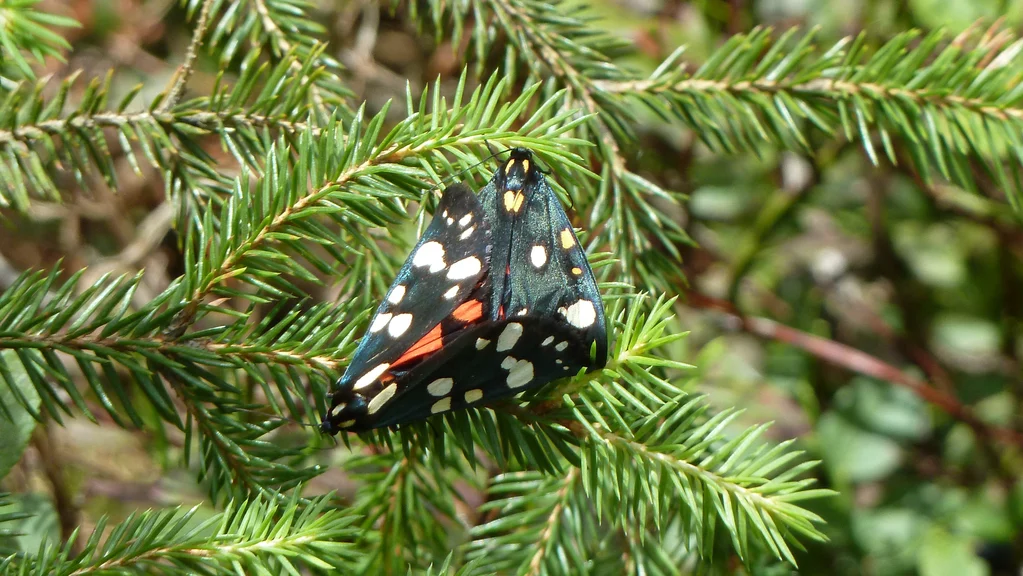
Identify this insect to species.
Callimorpha dominula
